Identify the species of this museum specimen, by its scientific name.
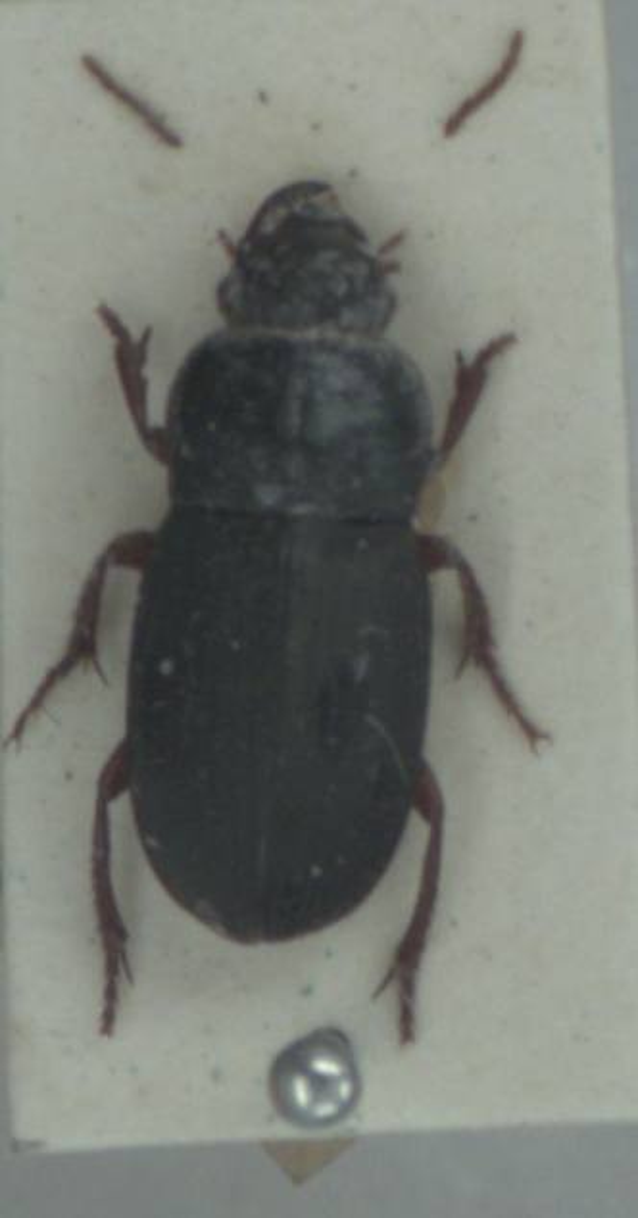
Harpalus rubripes
